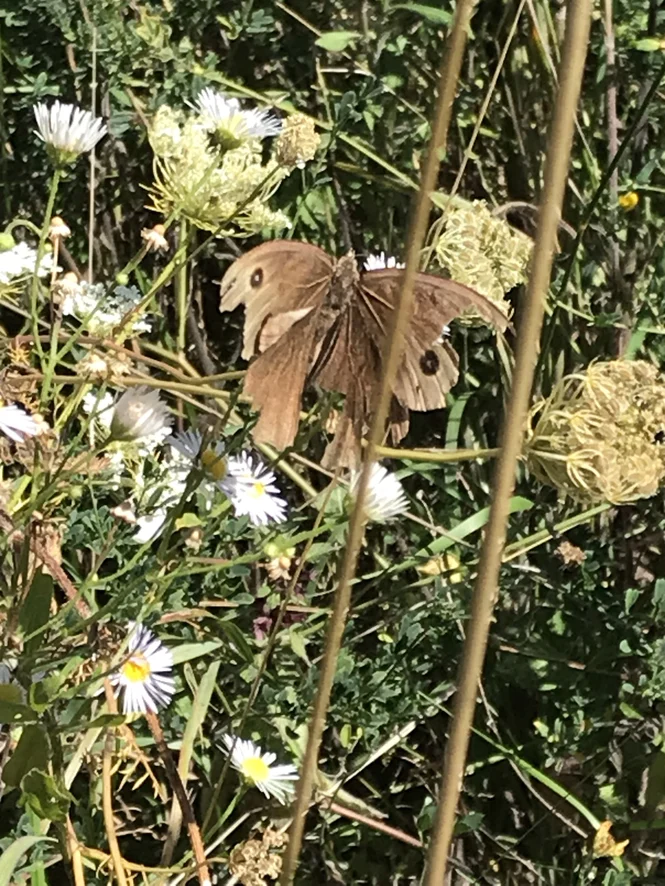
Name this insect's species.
Minois dryas
